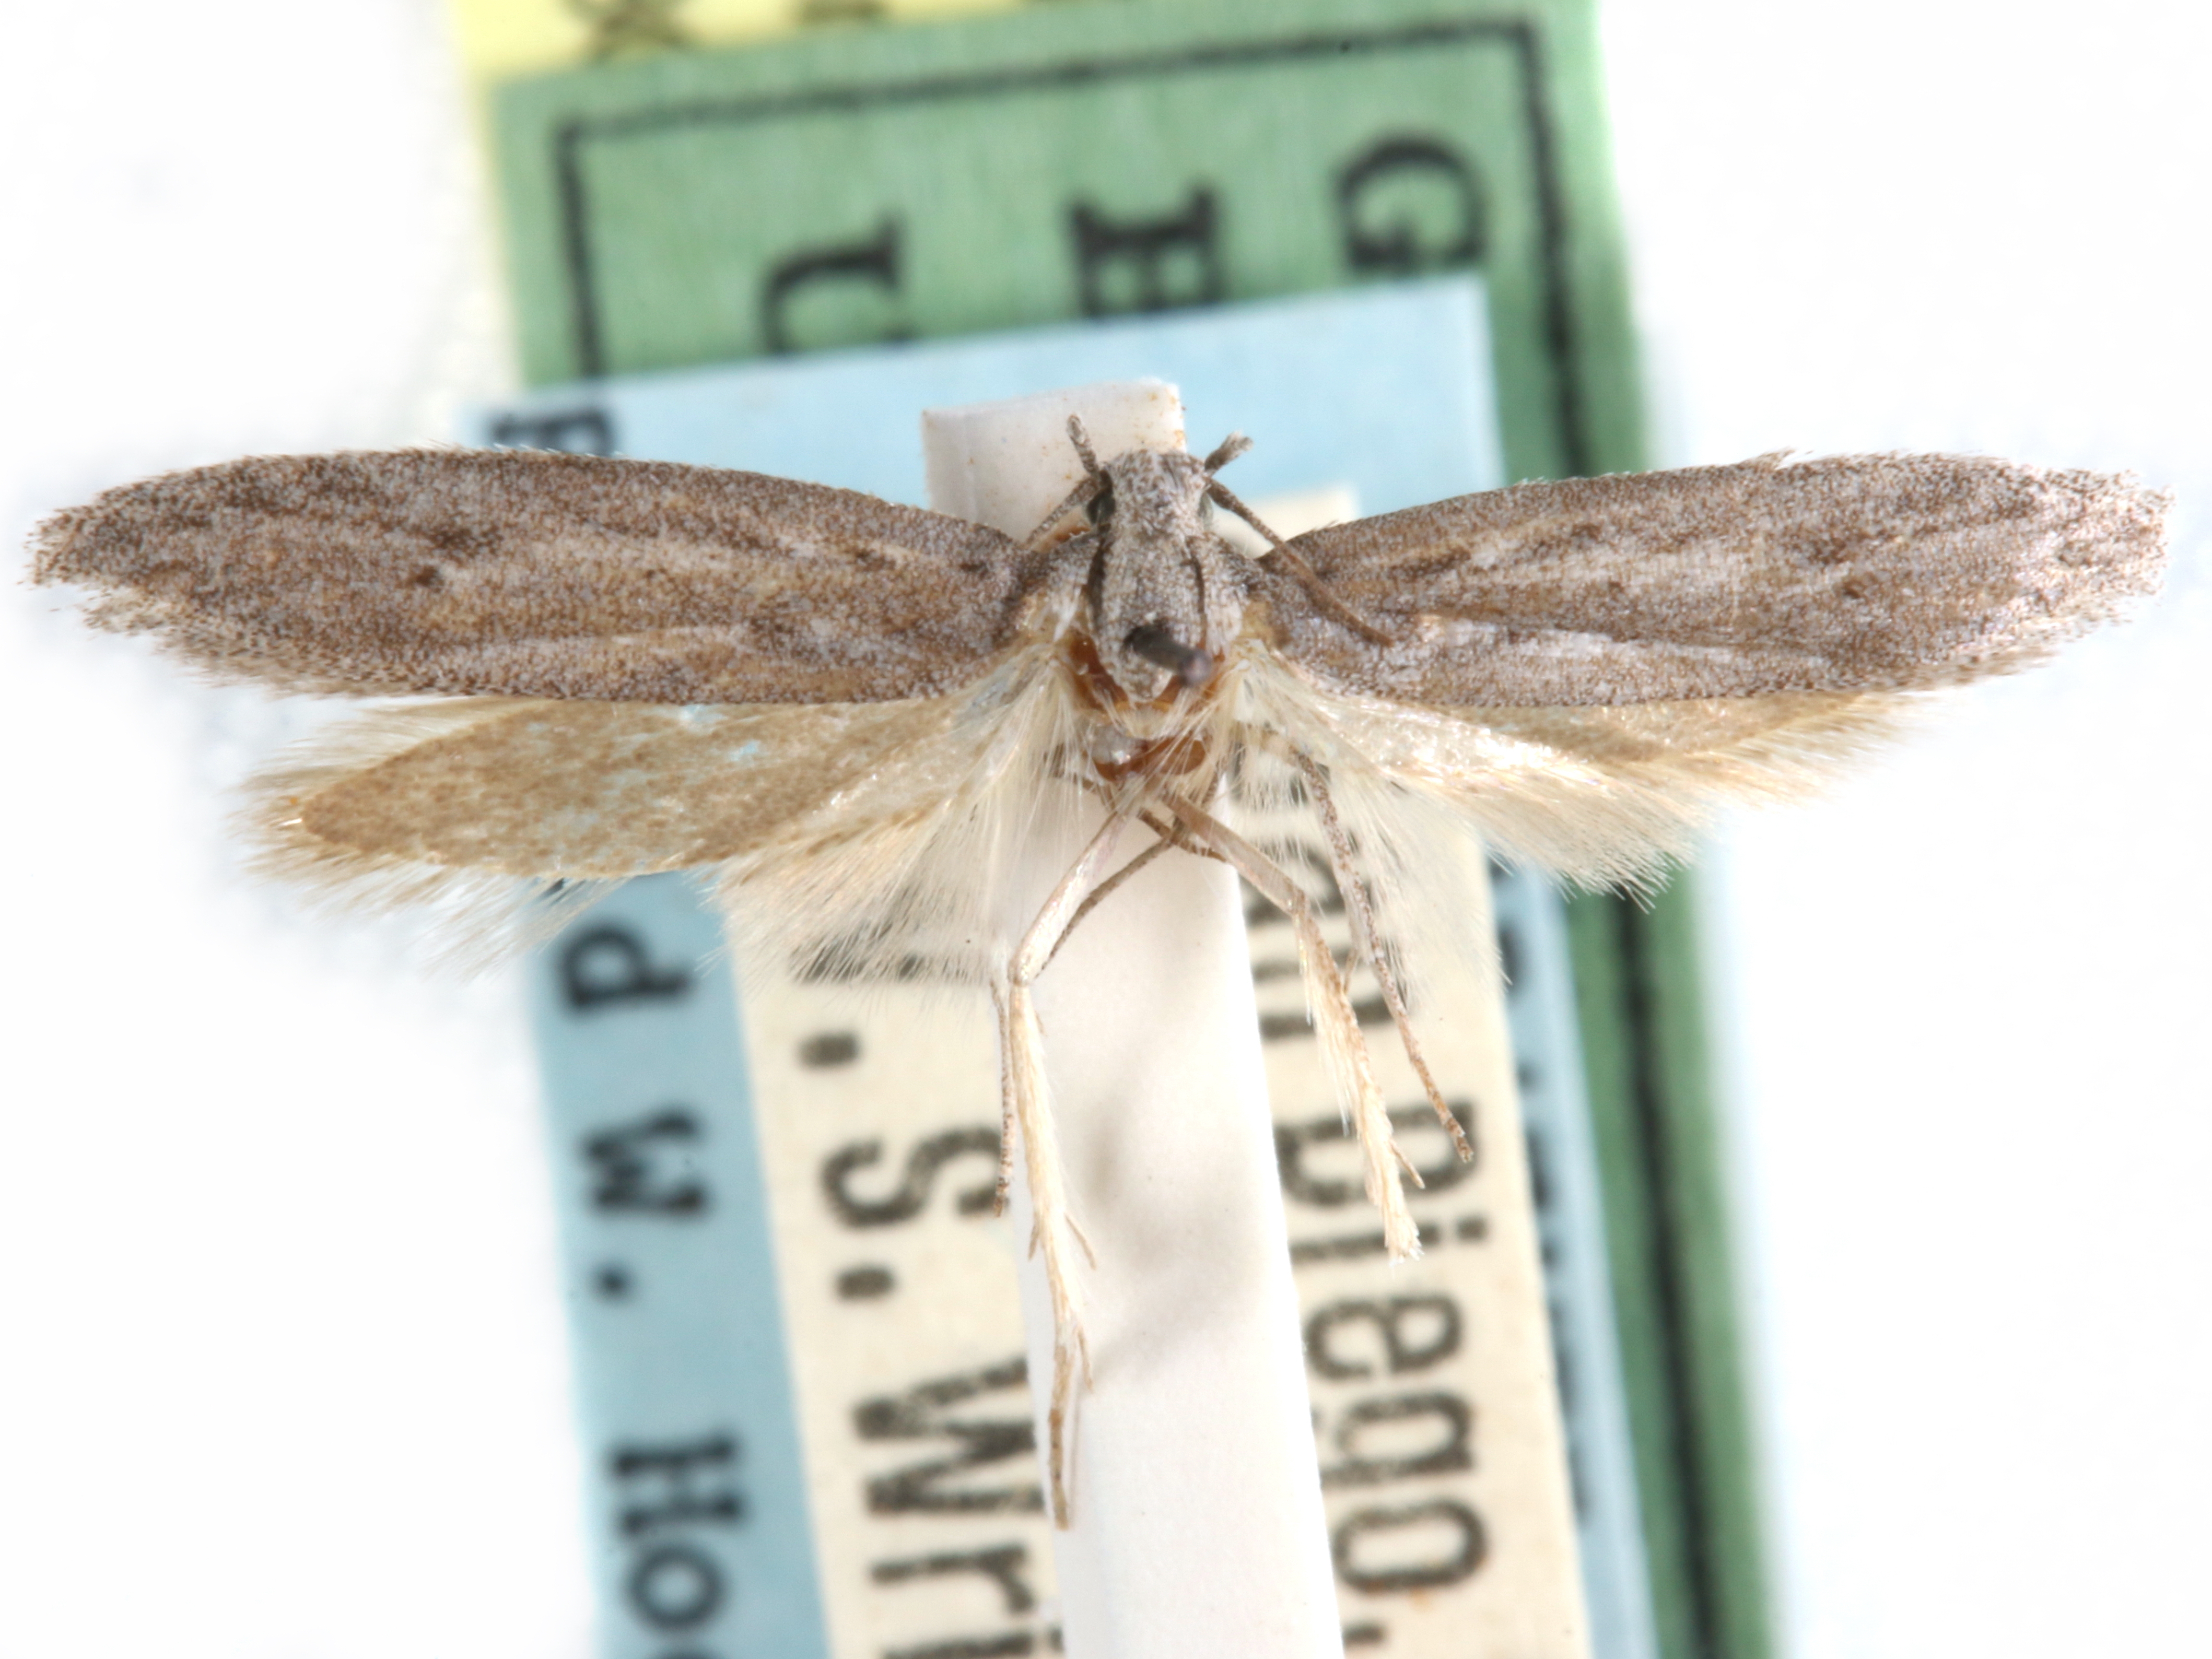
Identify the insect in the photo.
Anoncia brunneipes
